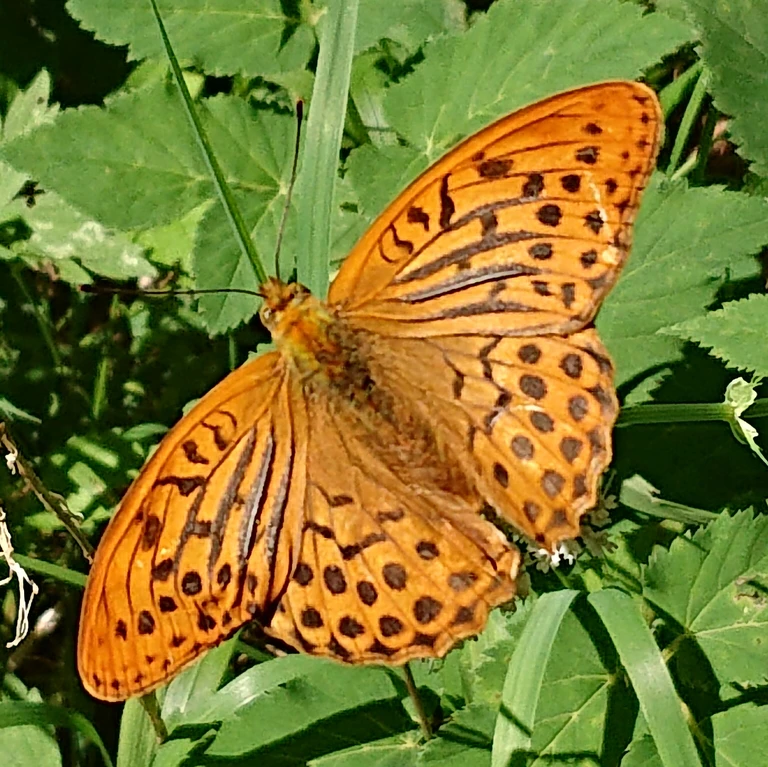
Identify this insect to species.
Argynnis paphia
